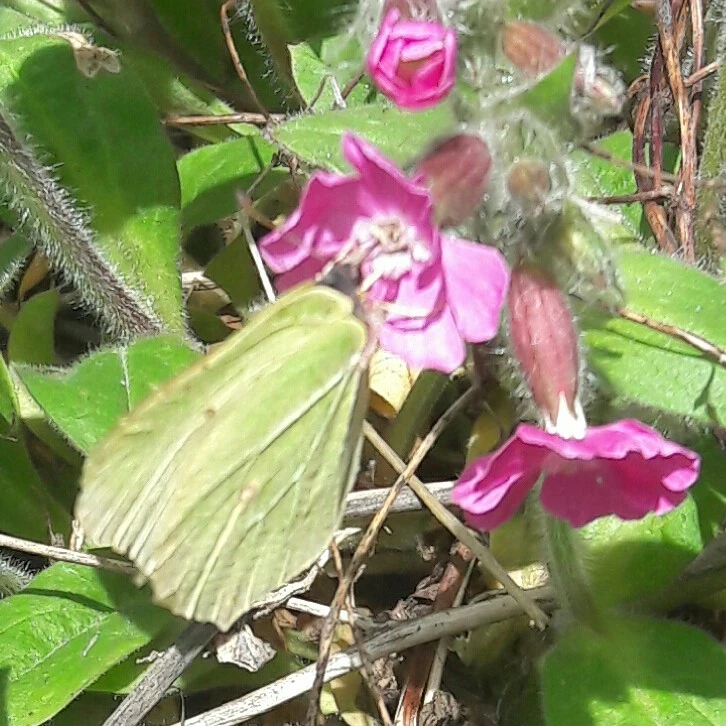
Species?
Gonepteryx rhamni
